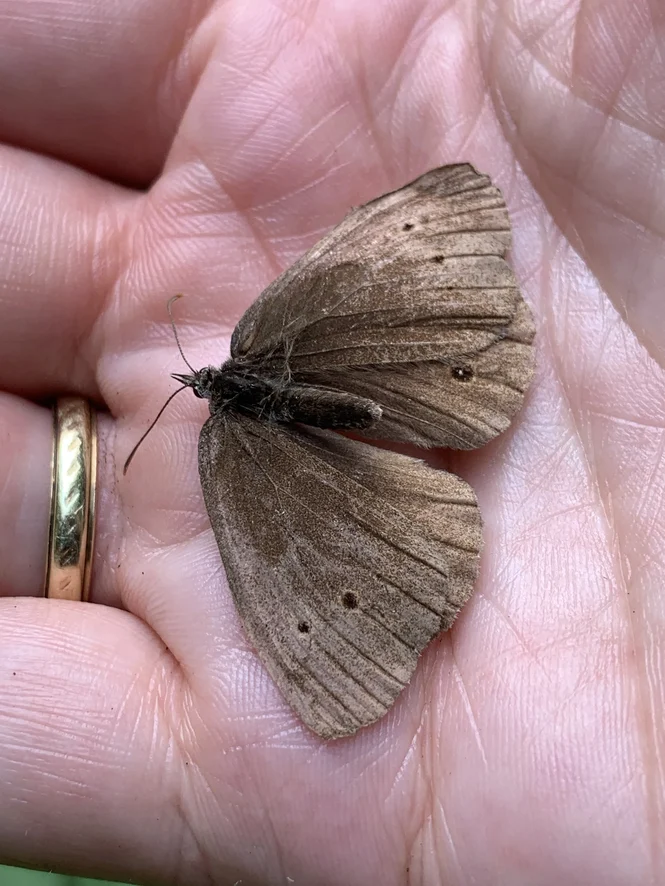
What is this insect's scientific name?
Aphantopus hyperantus
